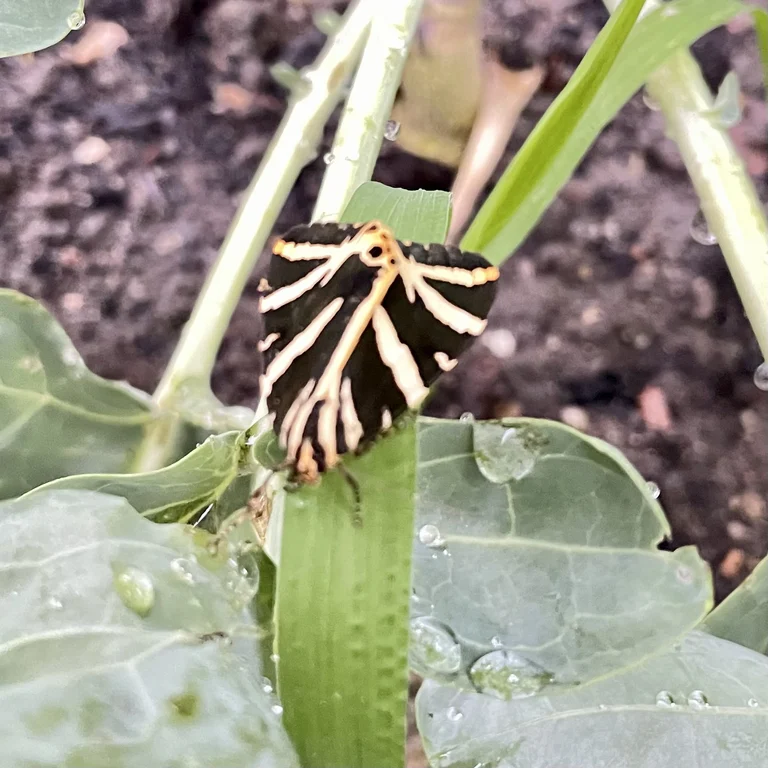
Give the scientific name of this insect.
Euplagia quadripunctaria
